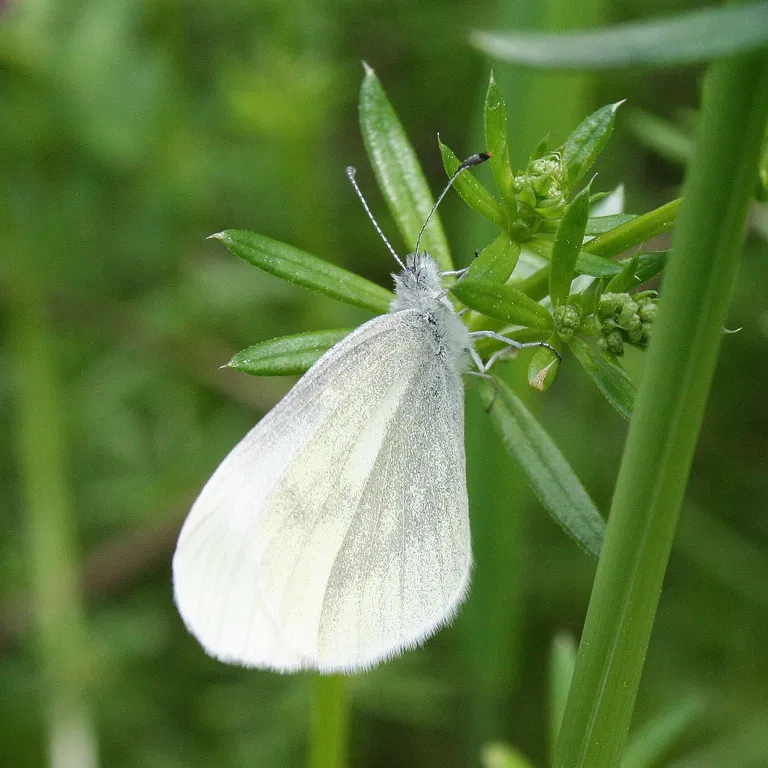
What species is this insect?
Leptidea sinapis/juvernica
